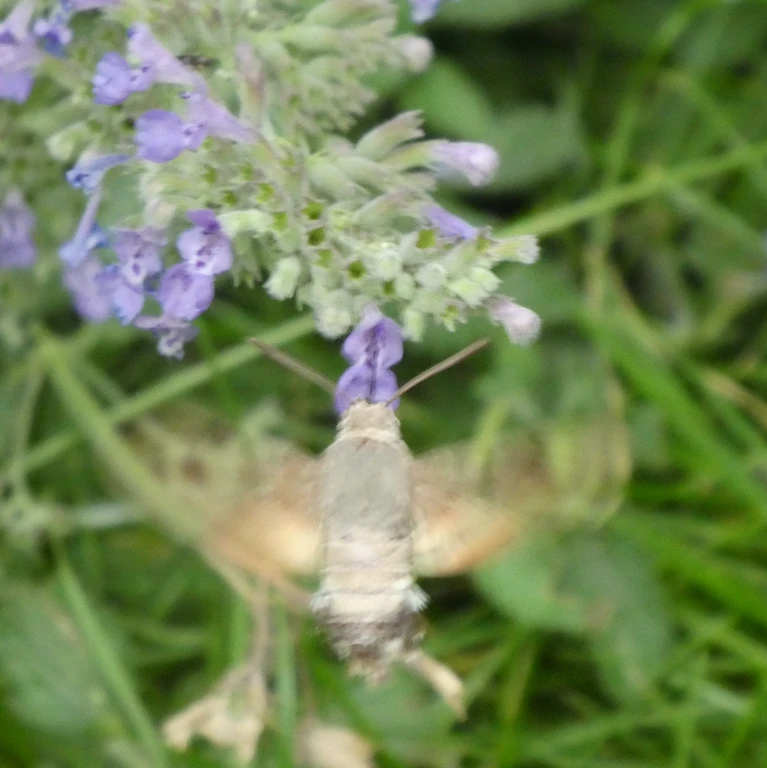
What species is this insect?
Macroglossum stellatarum
